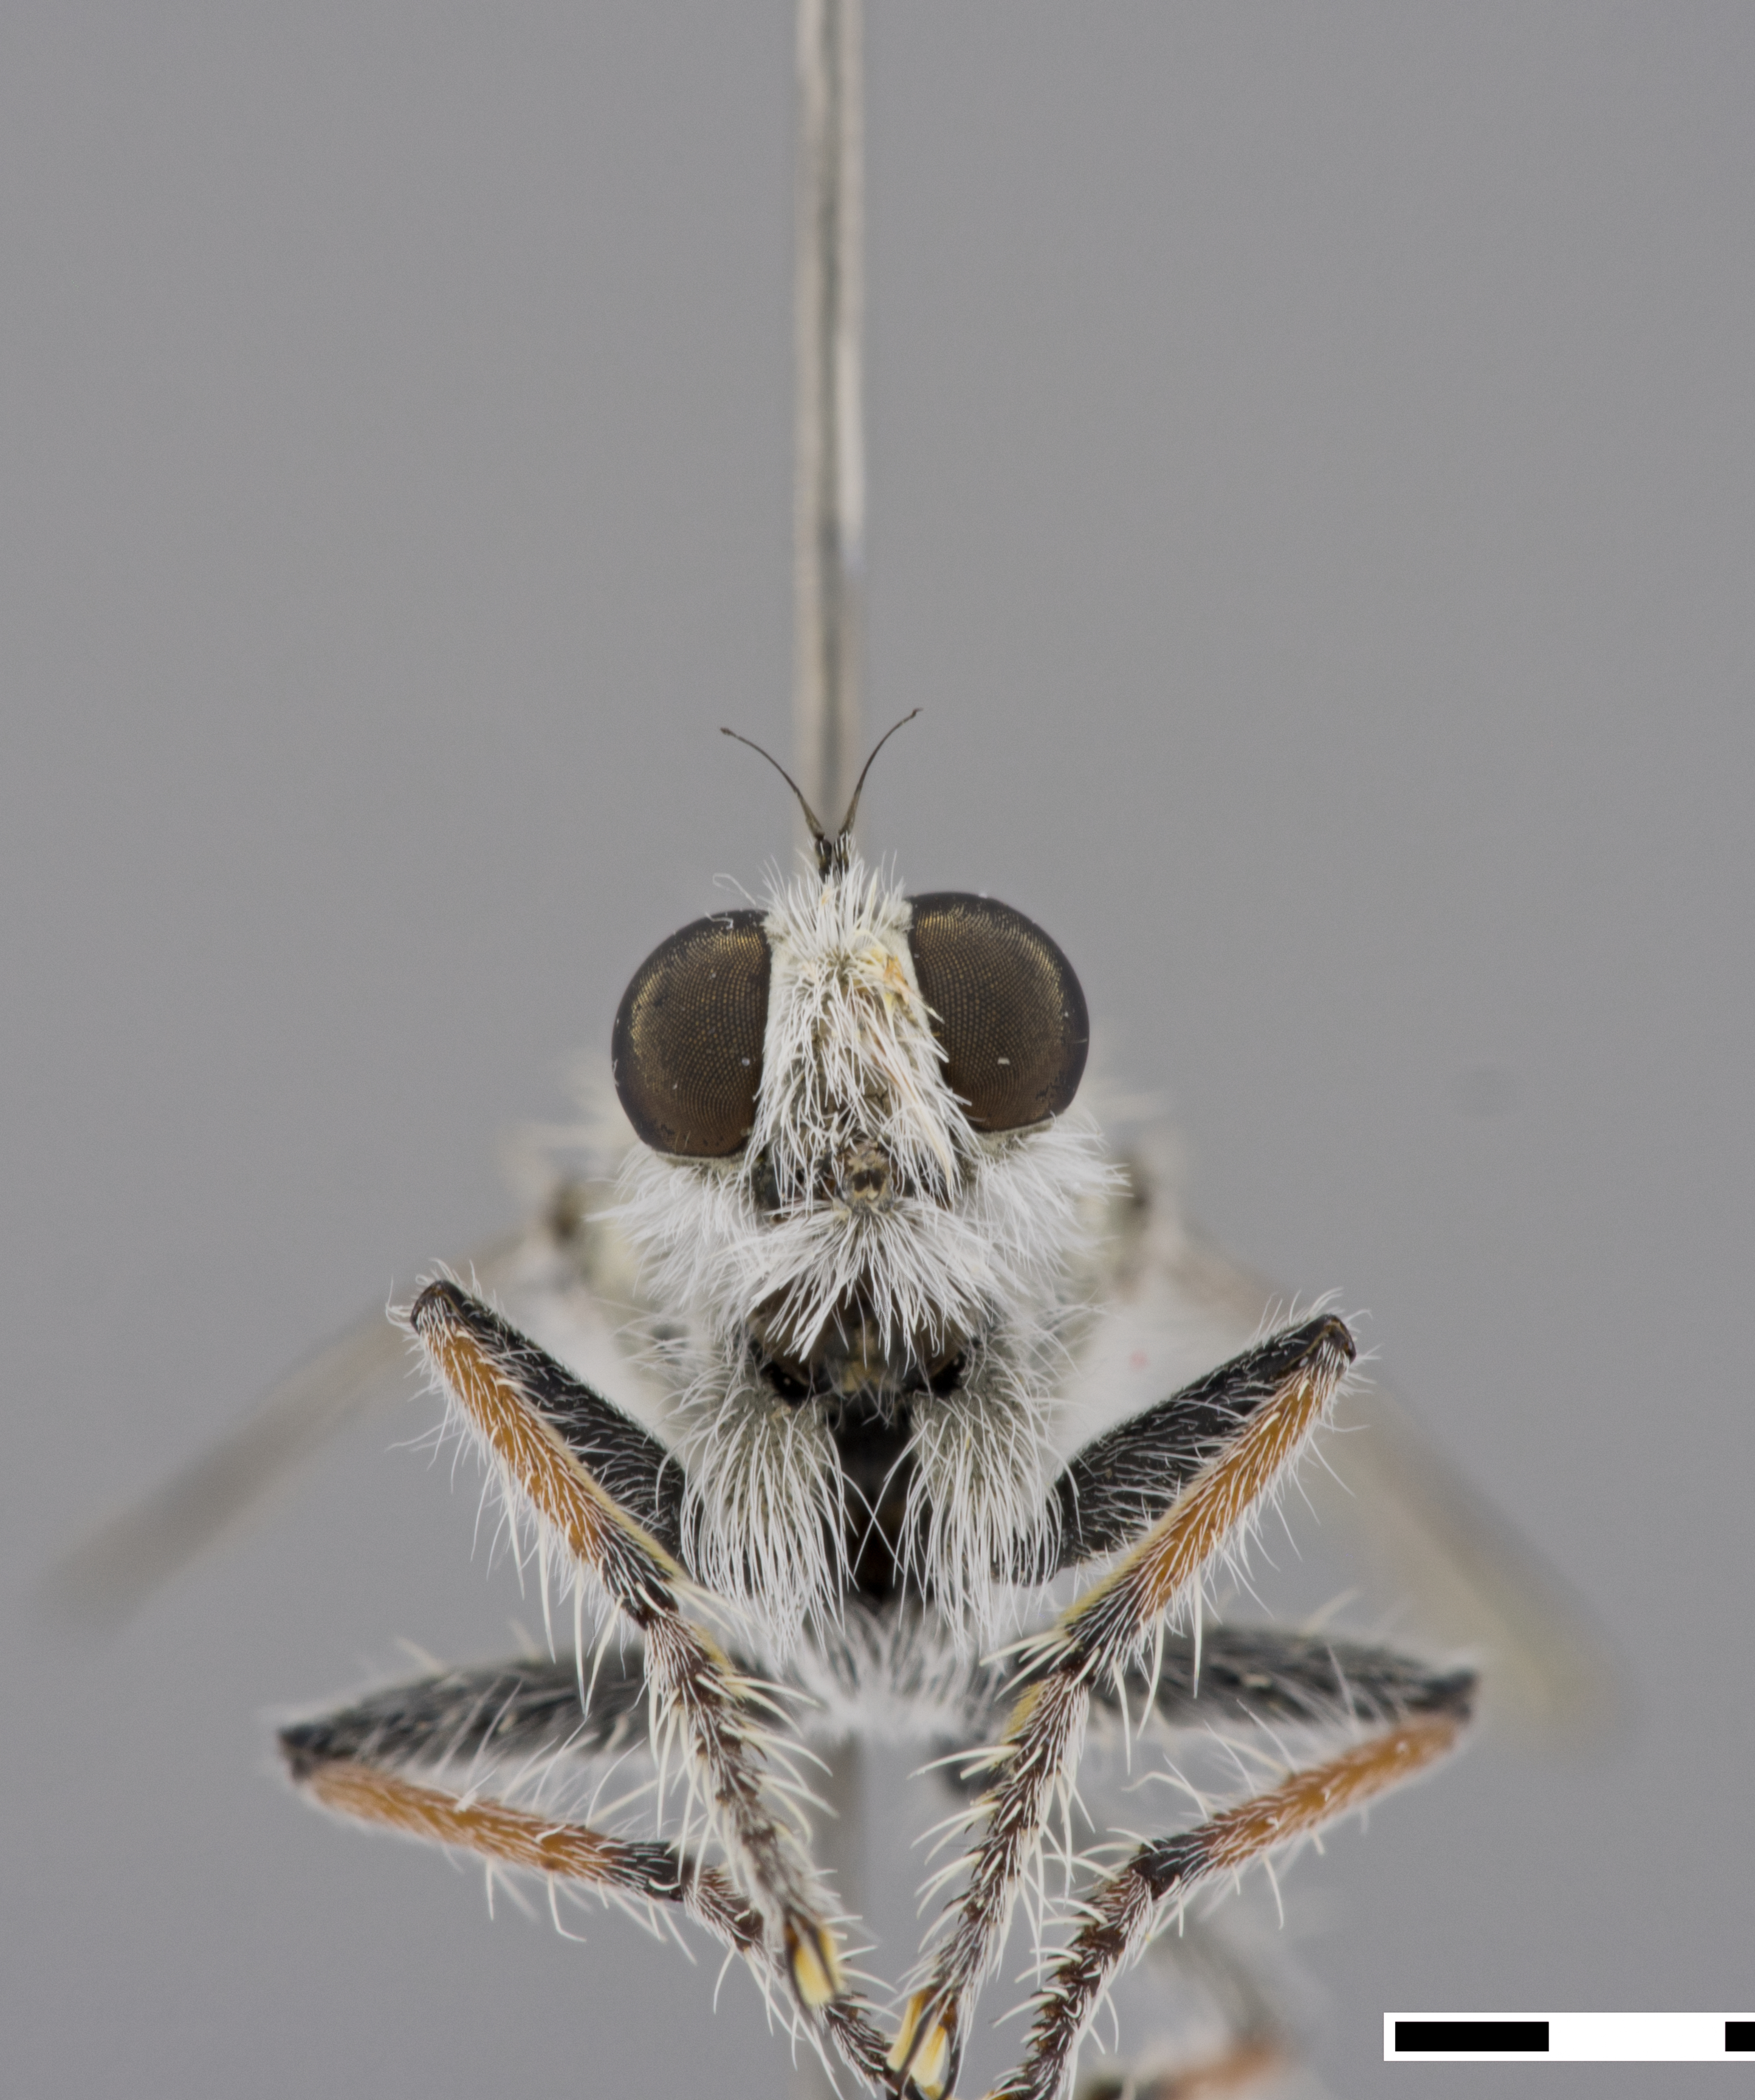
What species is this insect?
Albibarbefferia albibarbis
